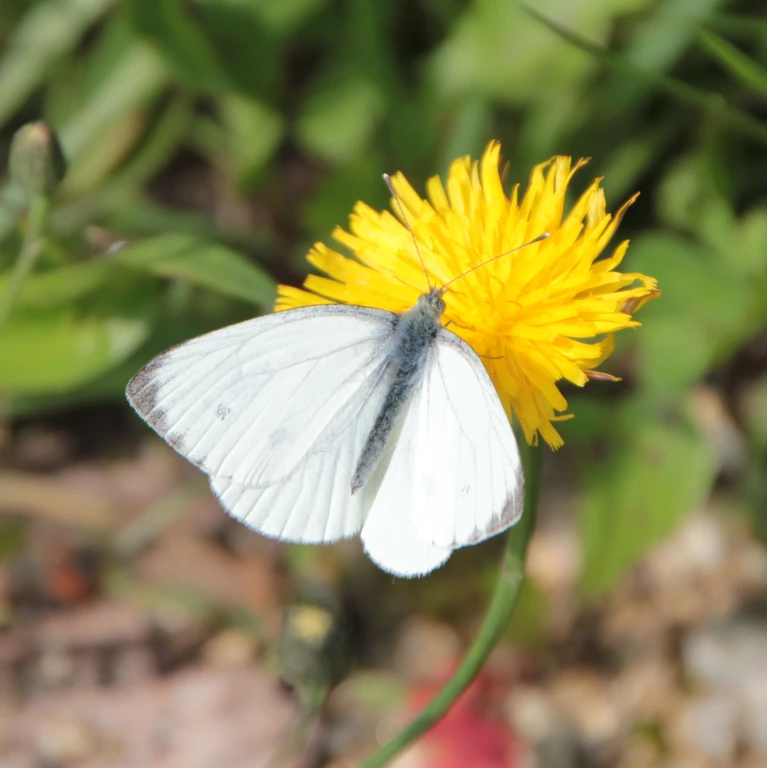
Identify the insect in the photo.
Pieris napi
